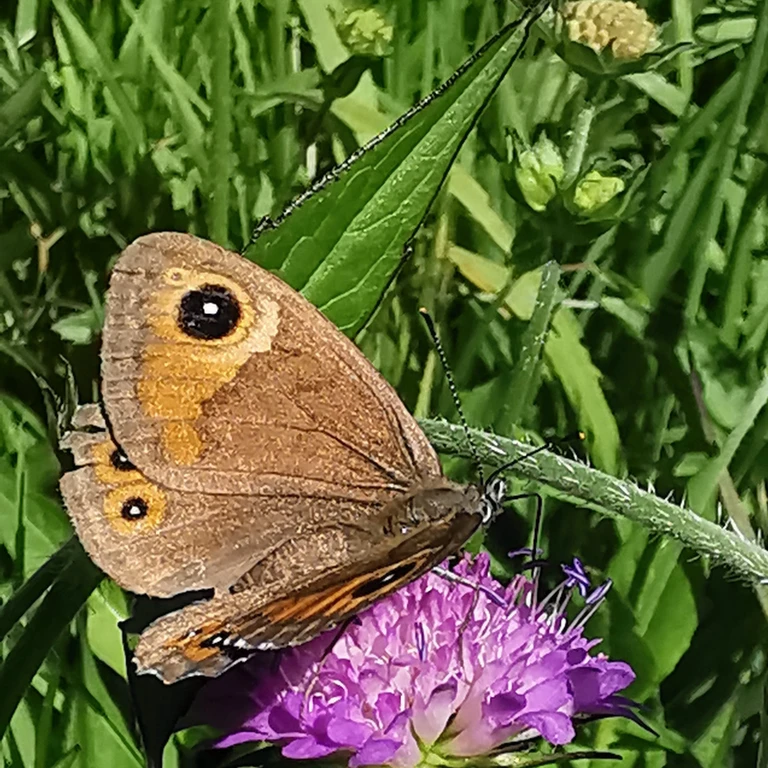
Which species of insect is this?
Lasiommata maera (also Pararge maera)
